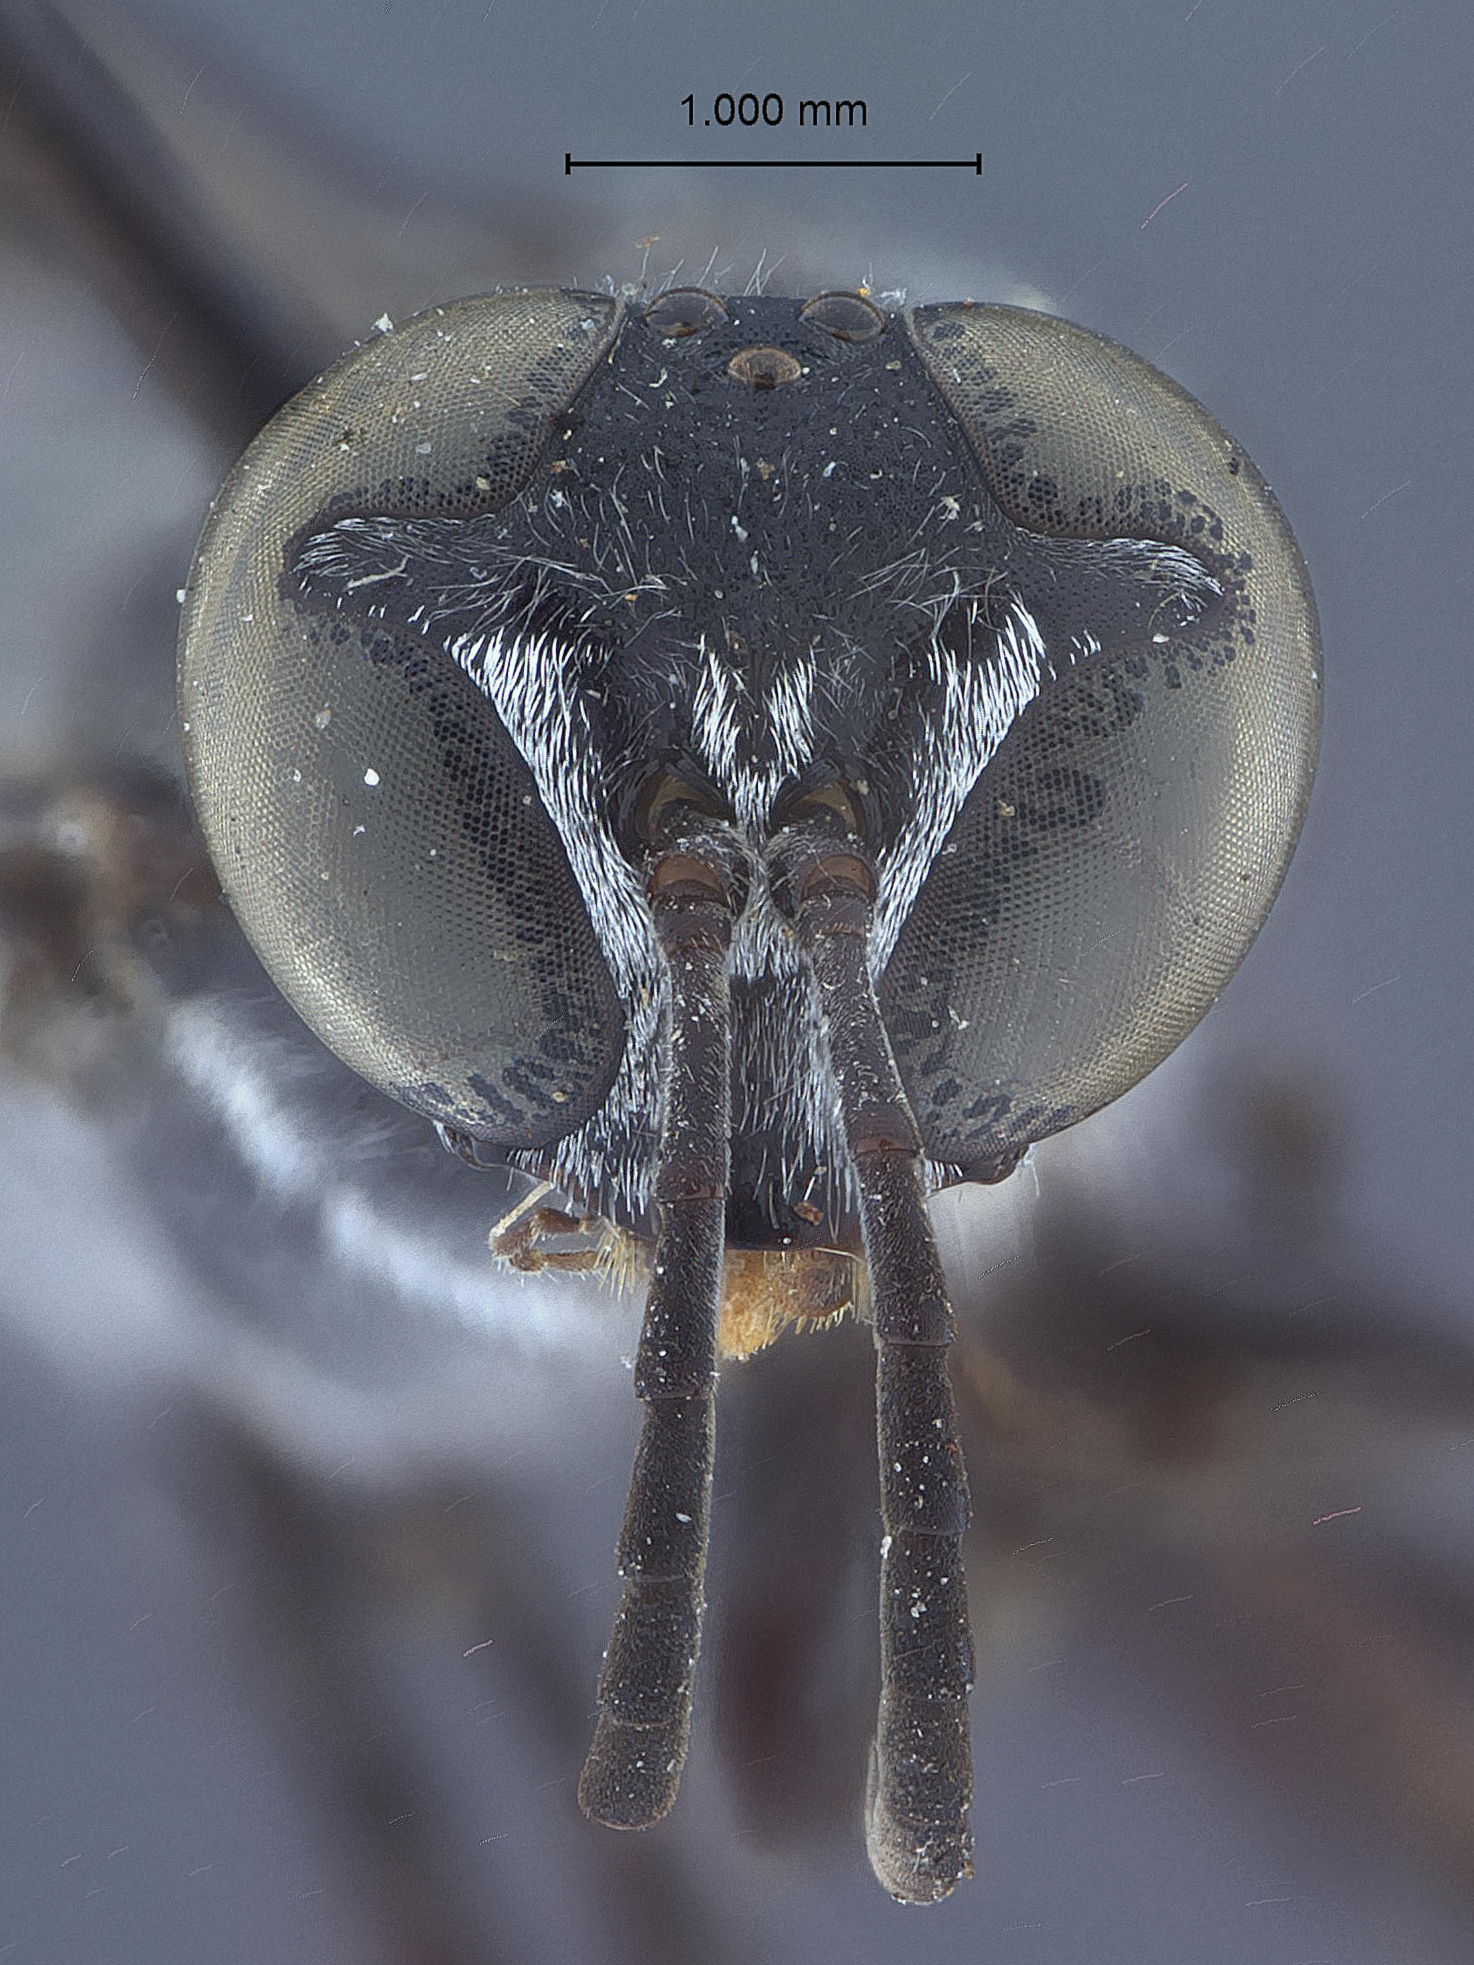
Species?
Trypoxylon rohweri
